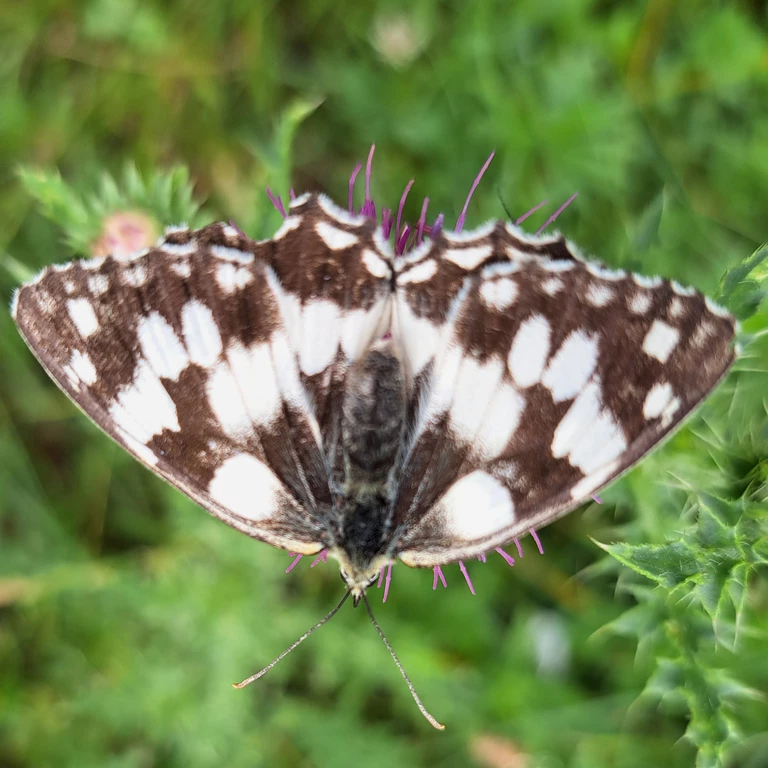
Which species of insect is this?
Melanargia galathea
